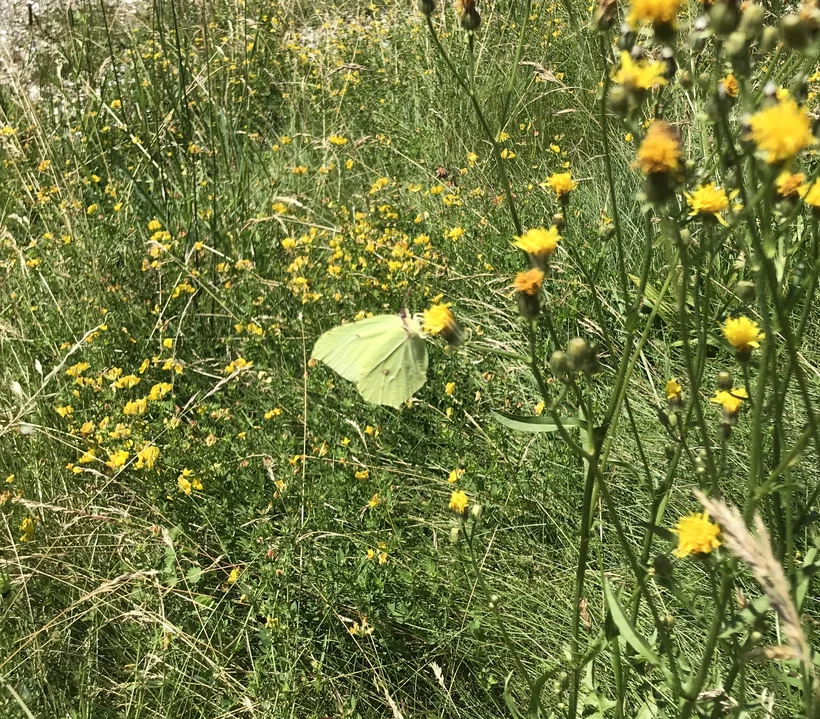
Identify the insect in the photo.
Gonepteryx rhamni
